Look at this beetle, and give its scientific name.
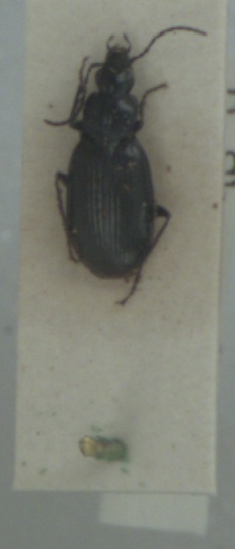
Agonum gracile
